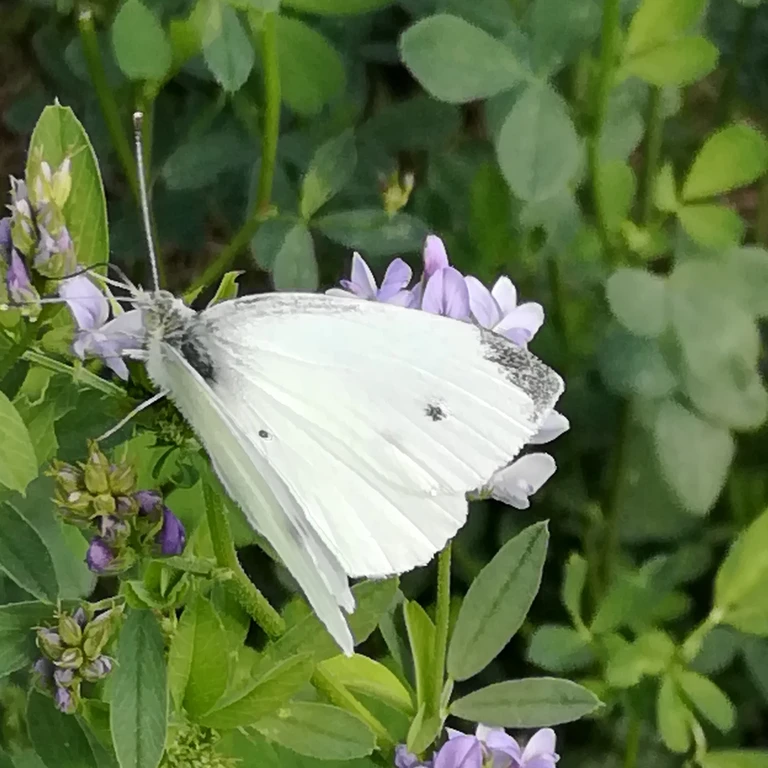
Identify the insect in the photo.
Pieris rapae
